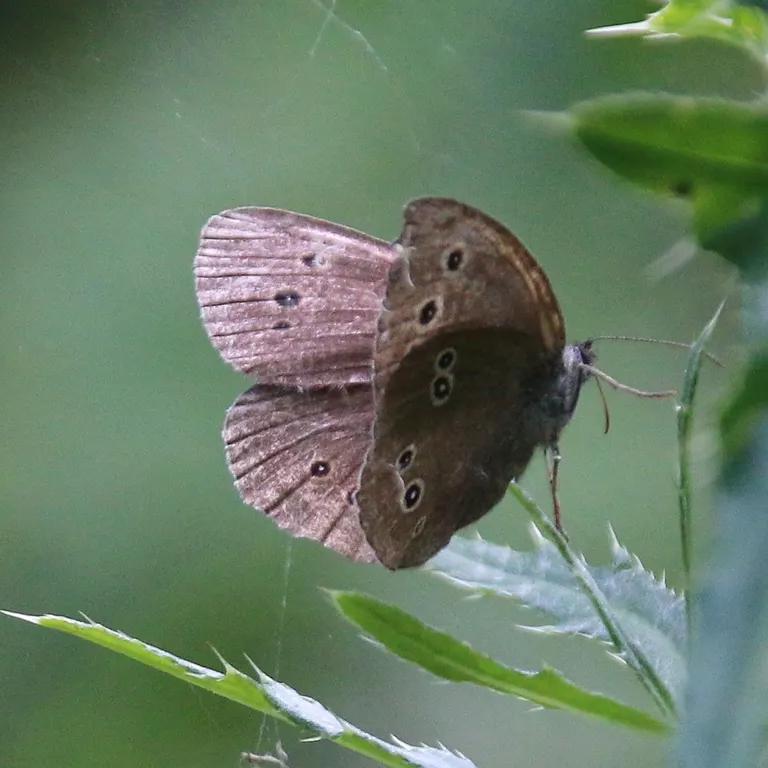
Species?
Aphantopus hyperantus
